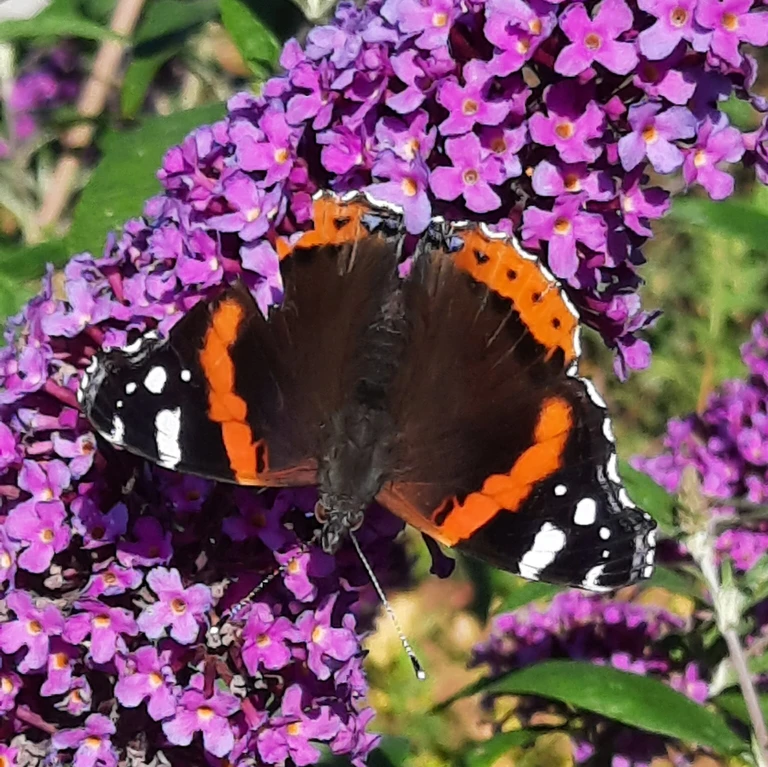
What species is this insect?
Vanessa atalanta
